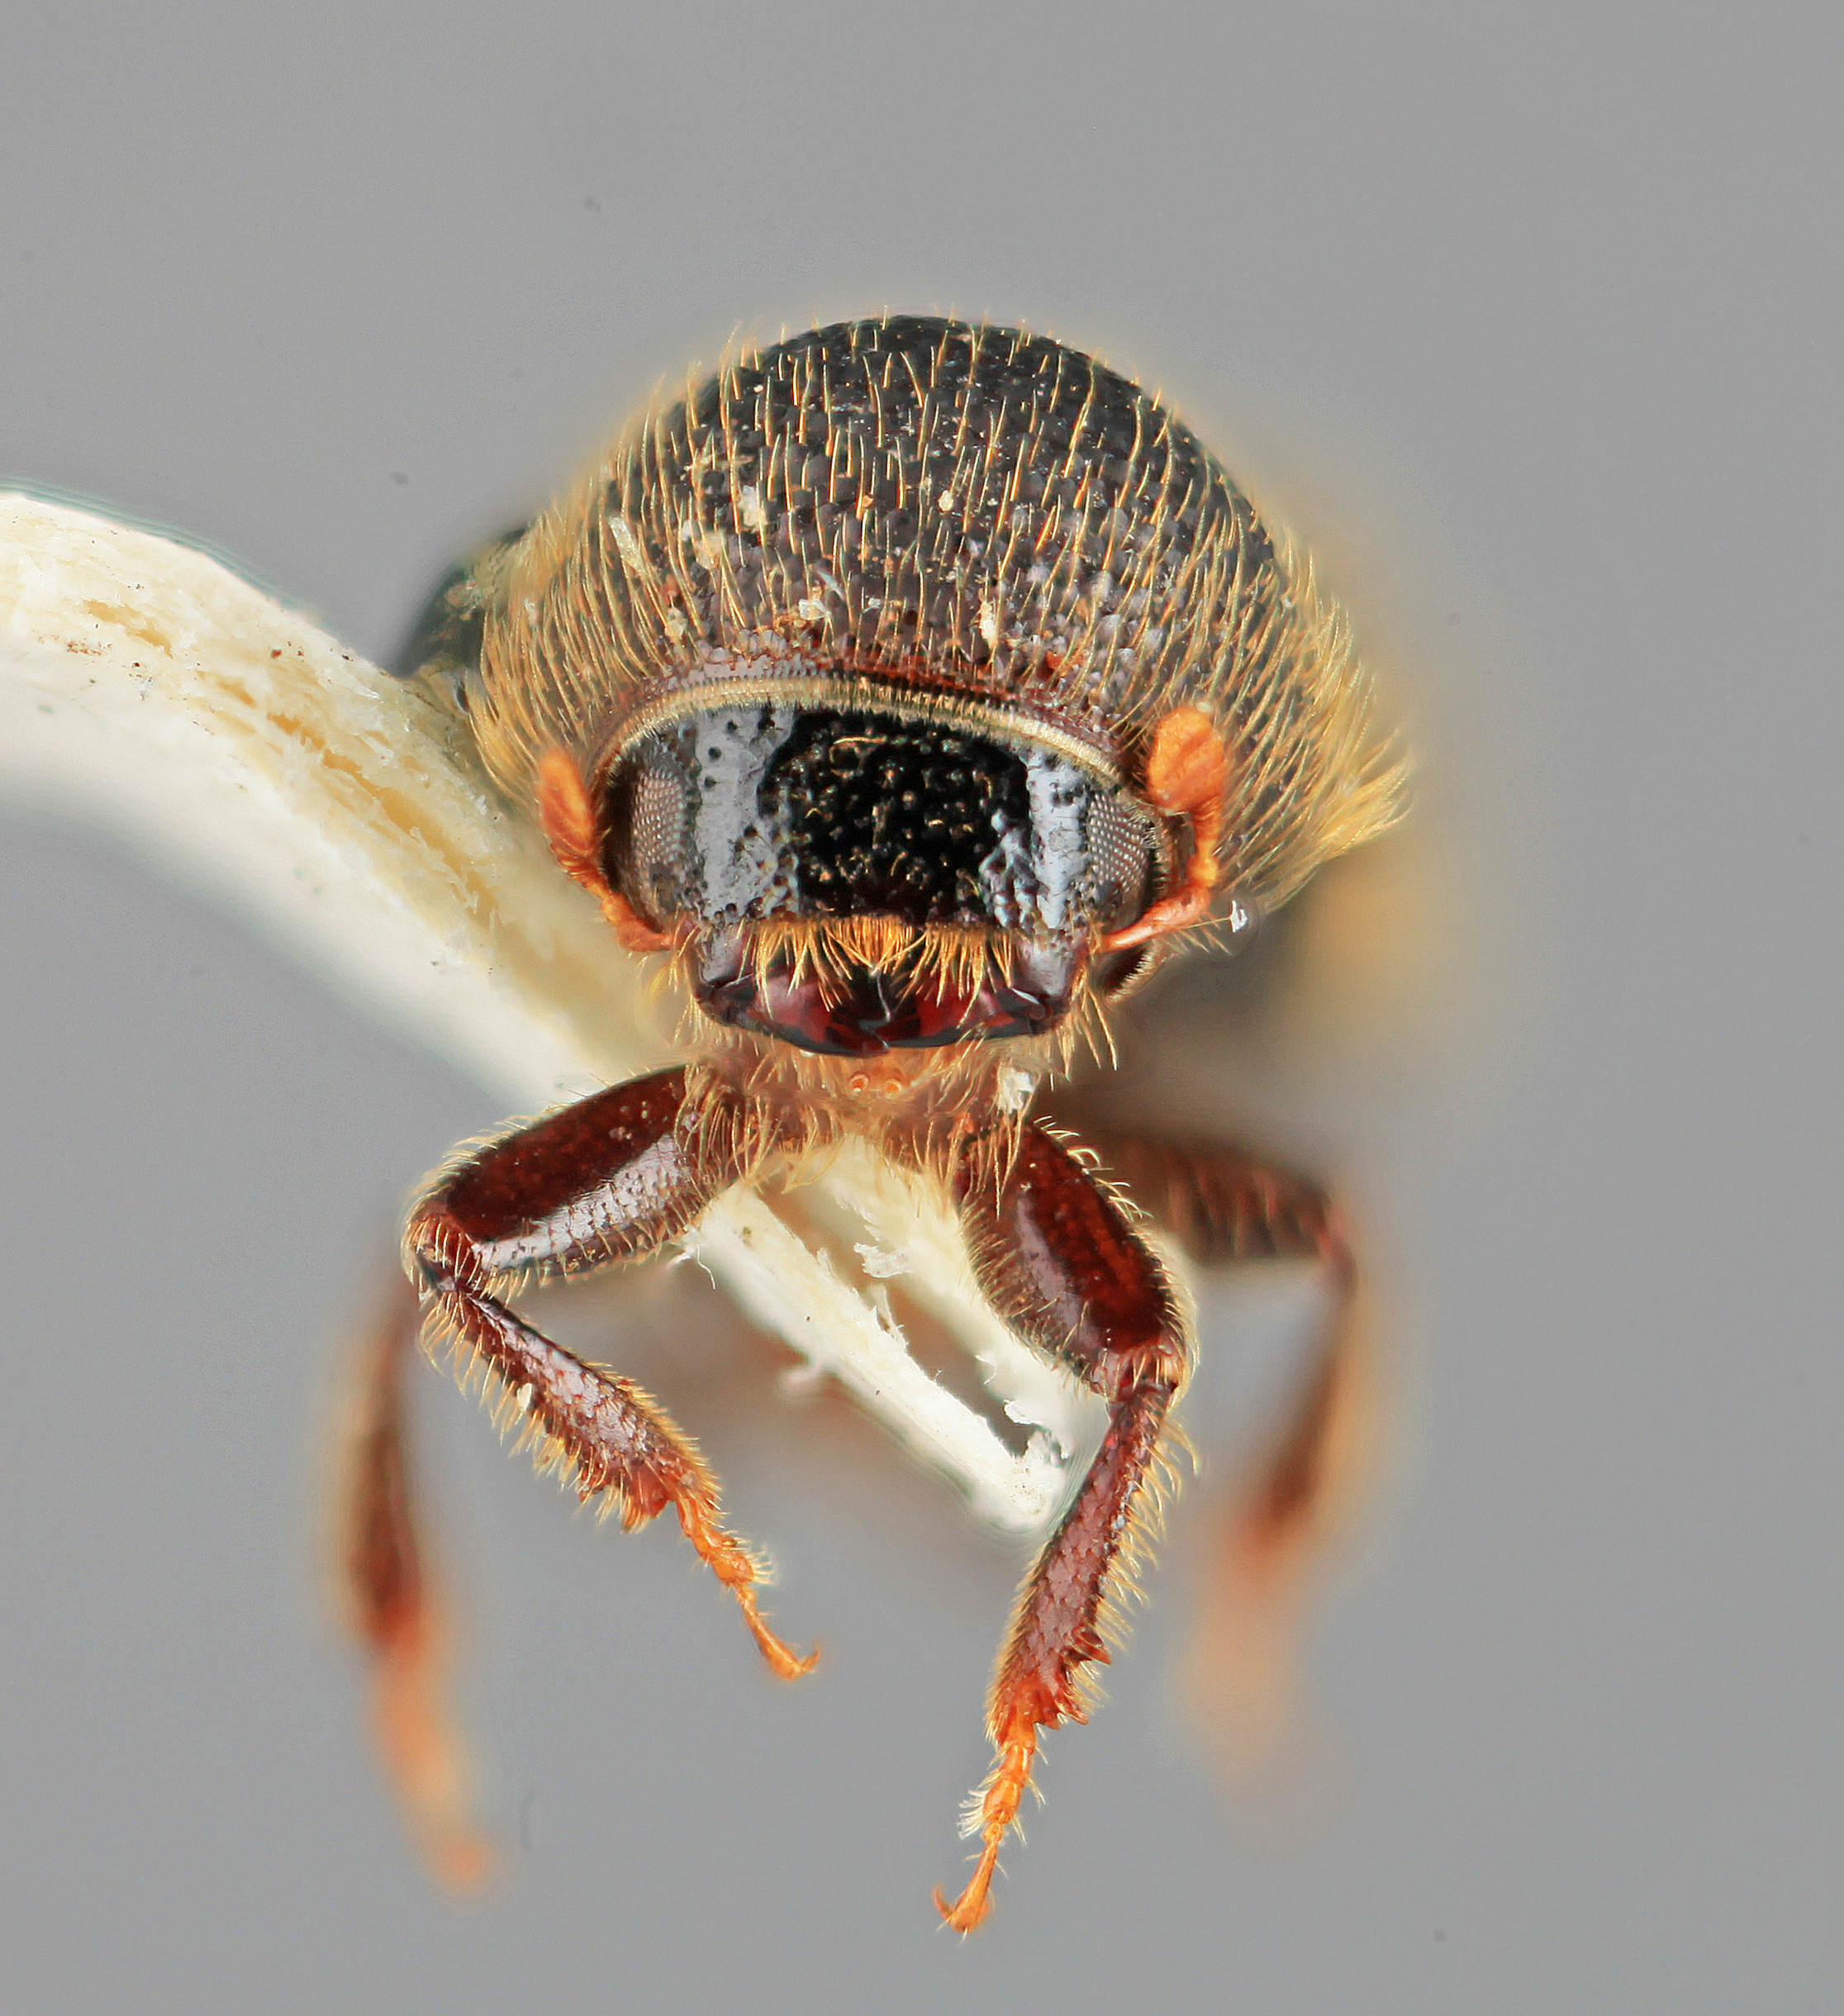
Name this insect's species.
Conophthorus conicolens
